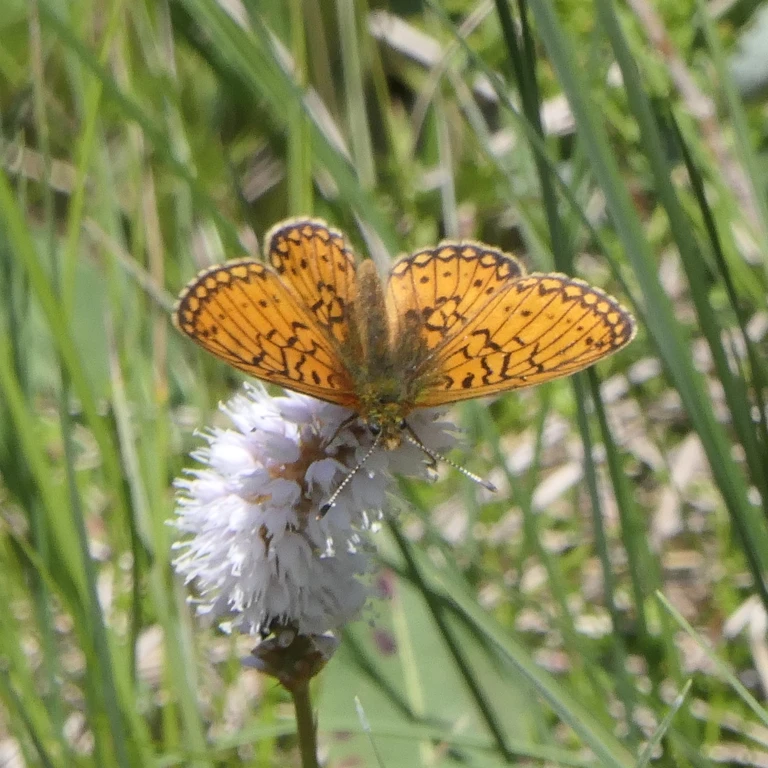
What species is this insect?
Boloria eunomia
